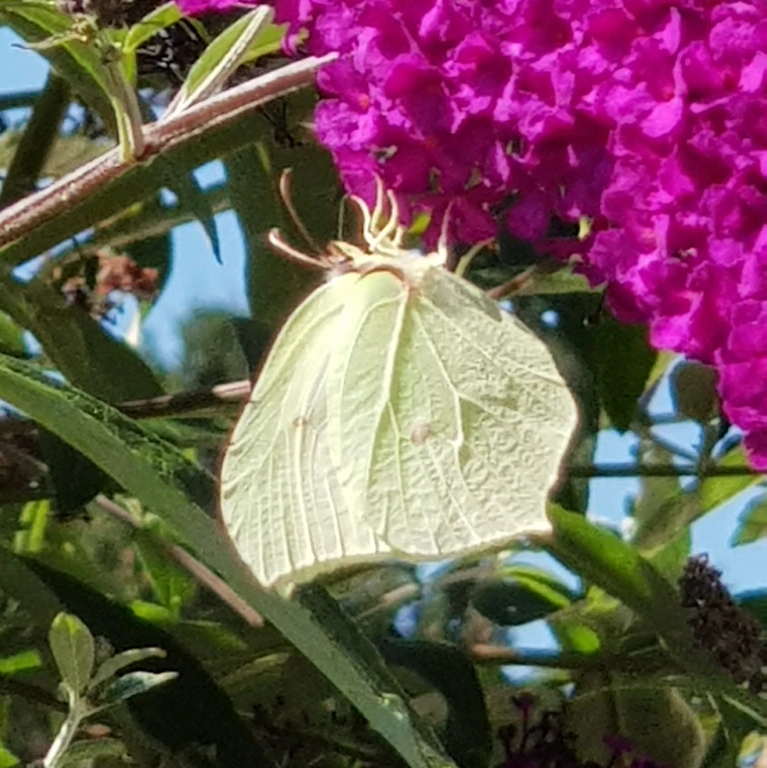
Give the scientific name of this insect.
Gonepteryx rhamni
